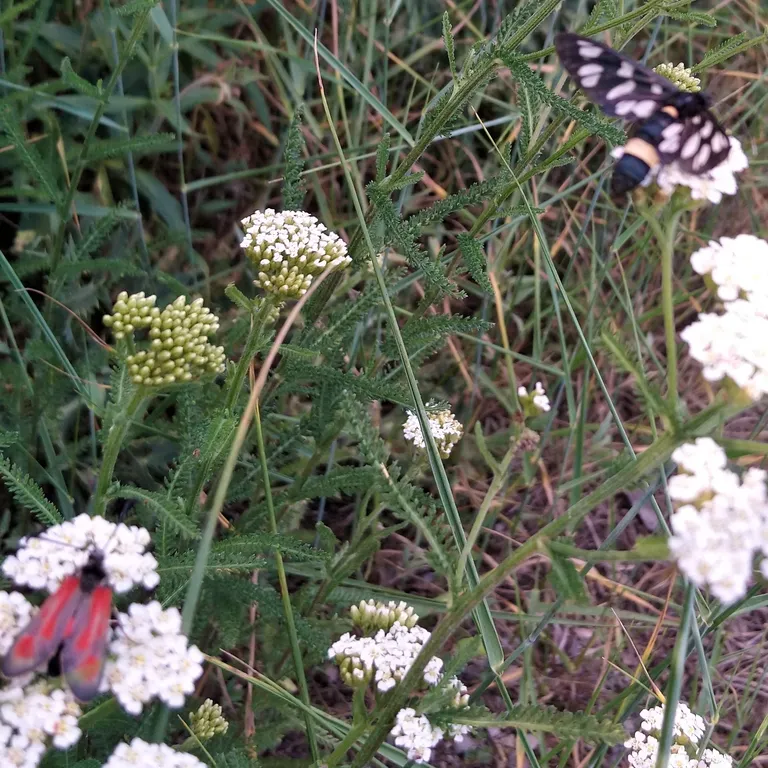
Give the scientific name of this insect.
Amata phegea
